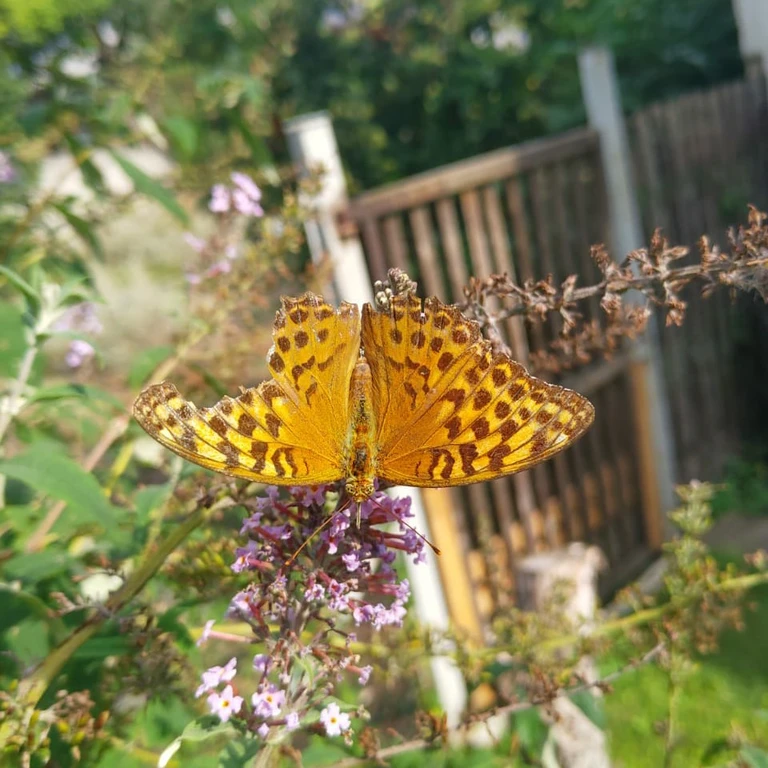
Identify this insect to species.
Argynnis paphia
